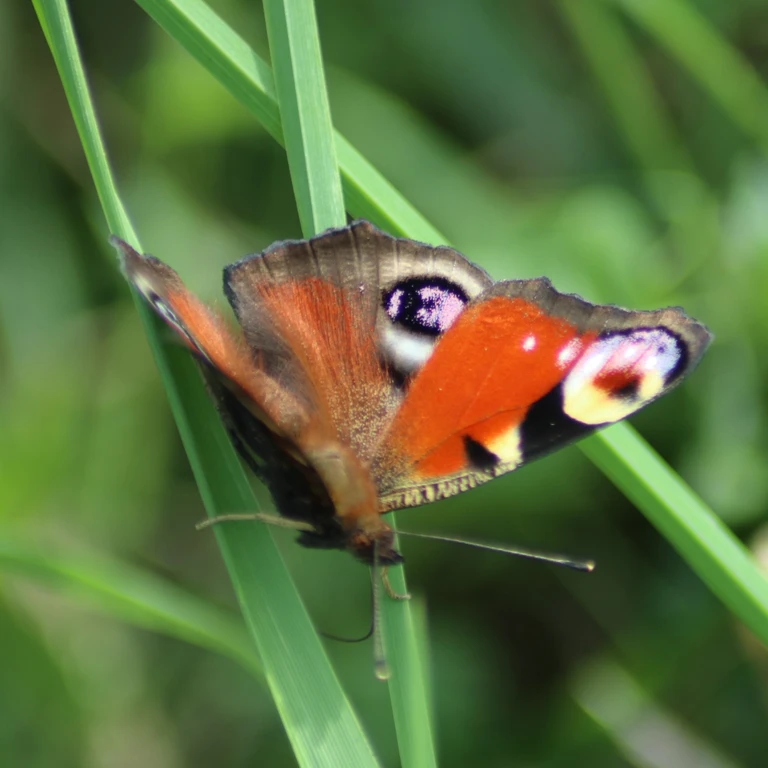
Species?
Aglais io
